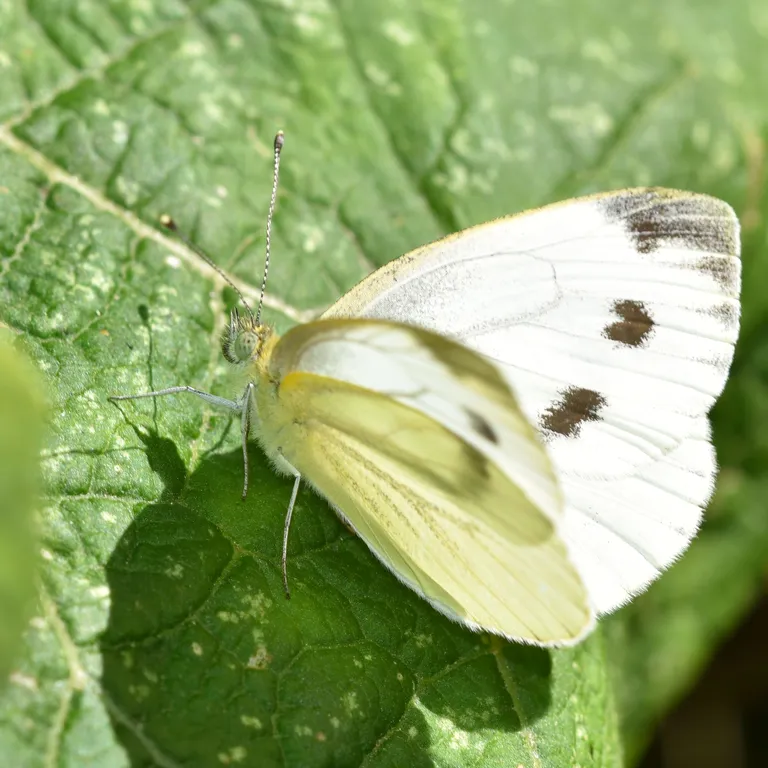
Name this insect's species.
Pieris napi
